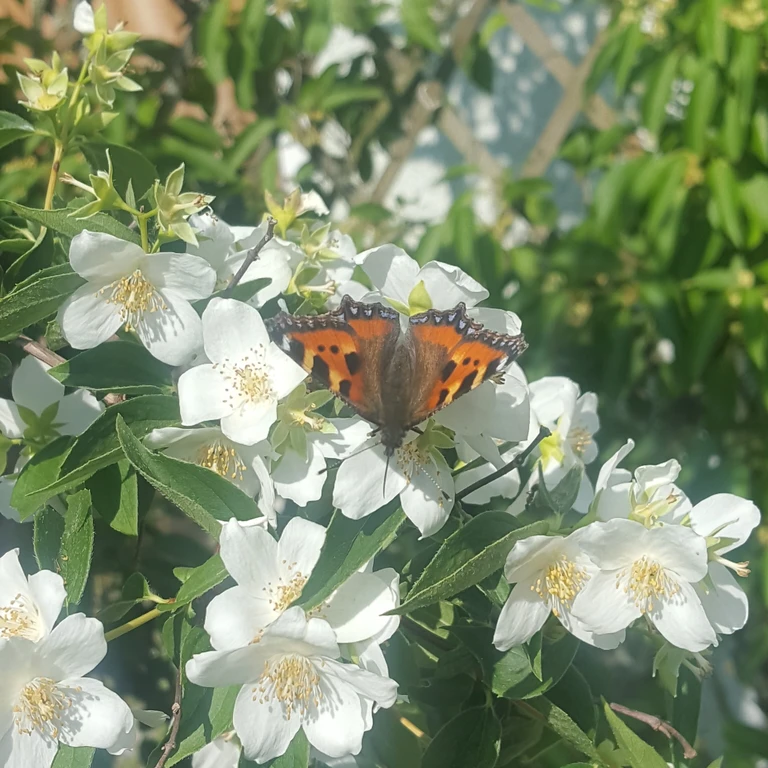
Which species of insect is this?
Aglais urticae
